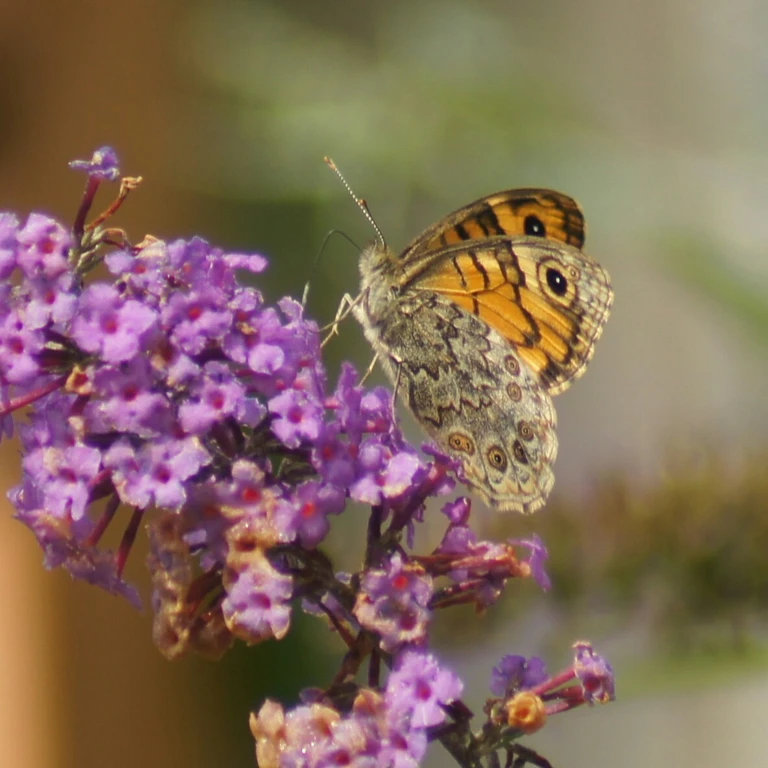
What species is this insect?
Lasiommata megera (also Pararge megera)
